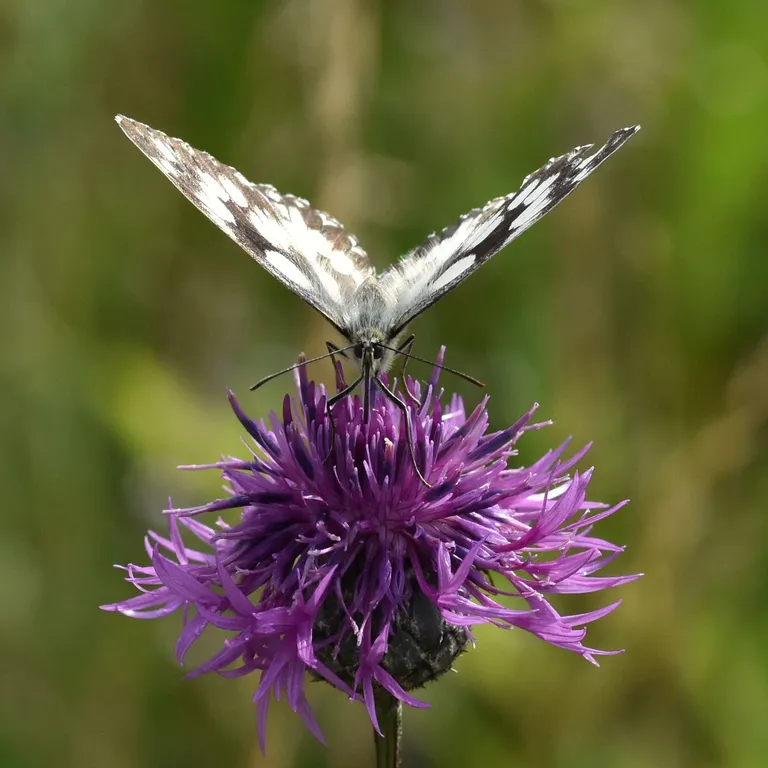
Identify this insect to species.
Melanargia galathea
